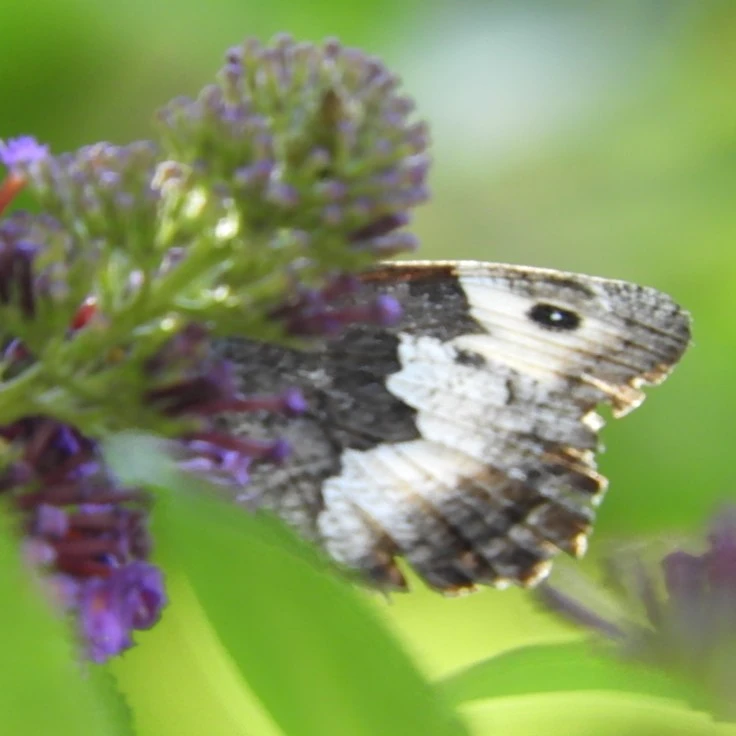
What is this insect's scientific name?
Hipparchia alcyone
